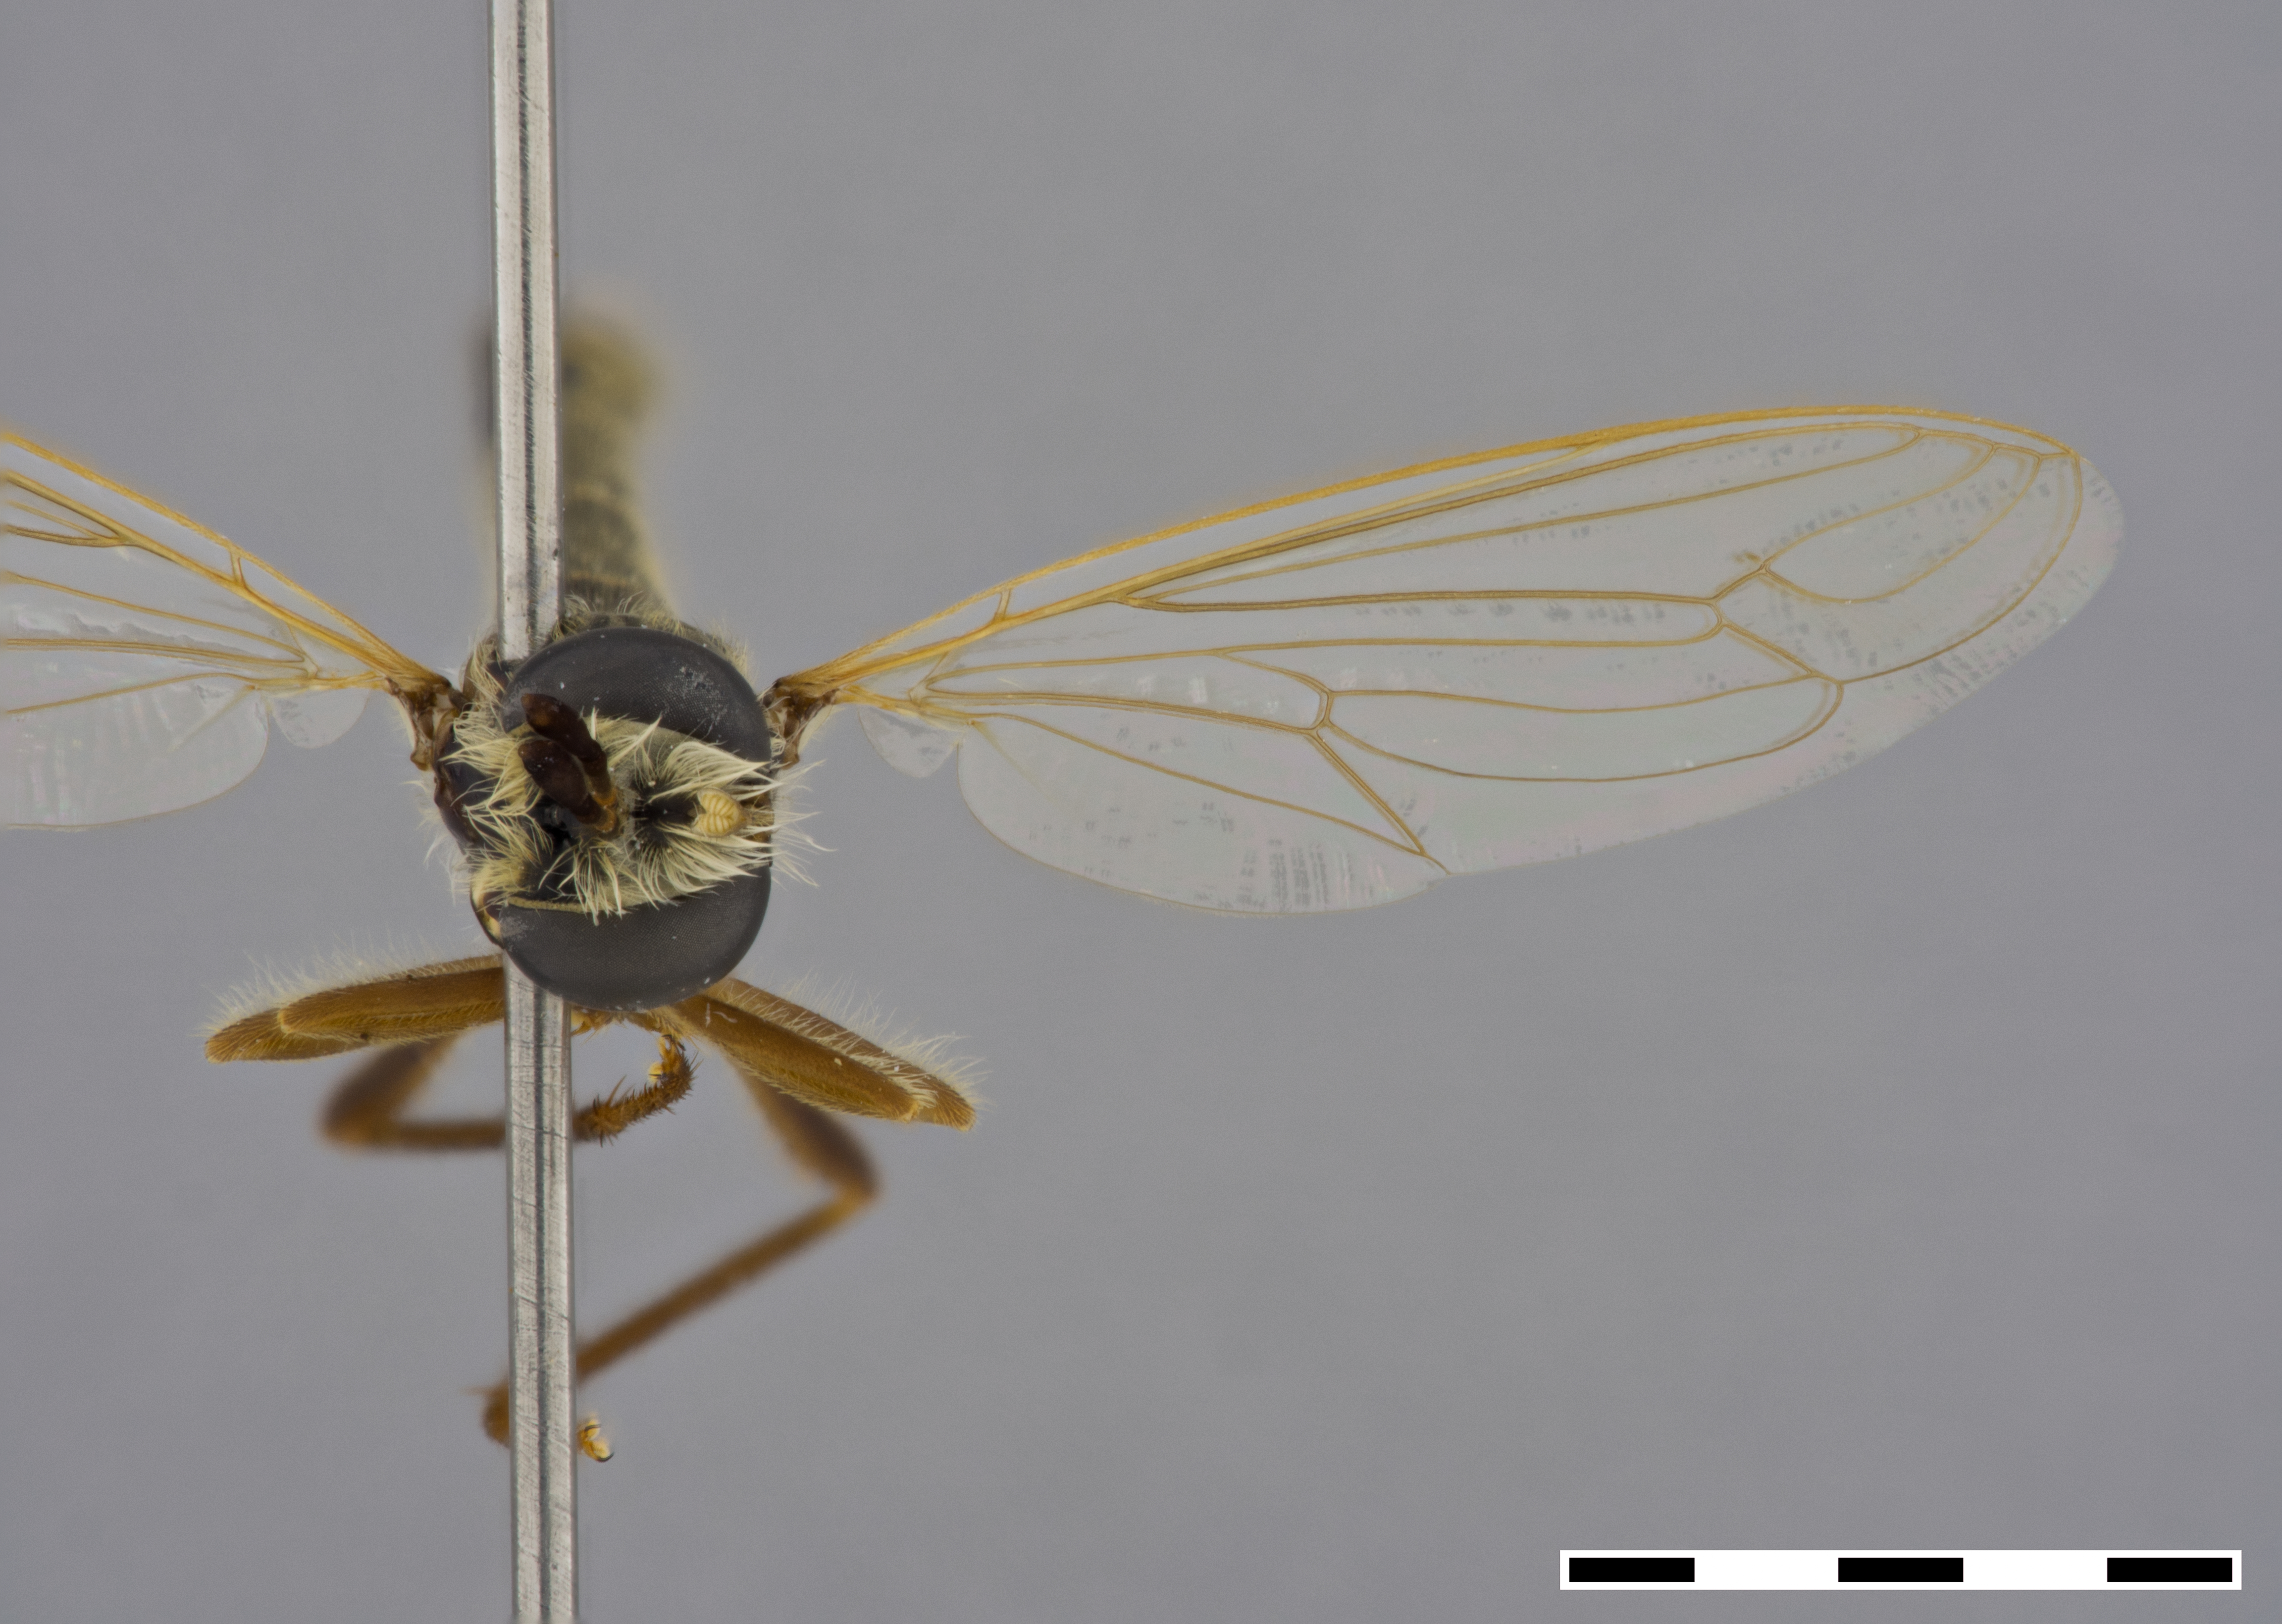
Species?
Hessemydas seyrigi
